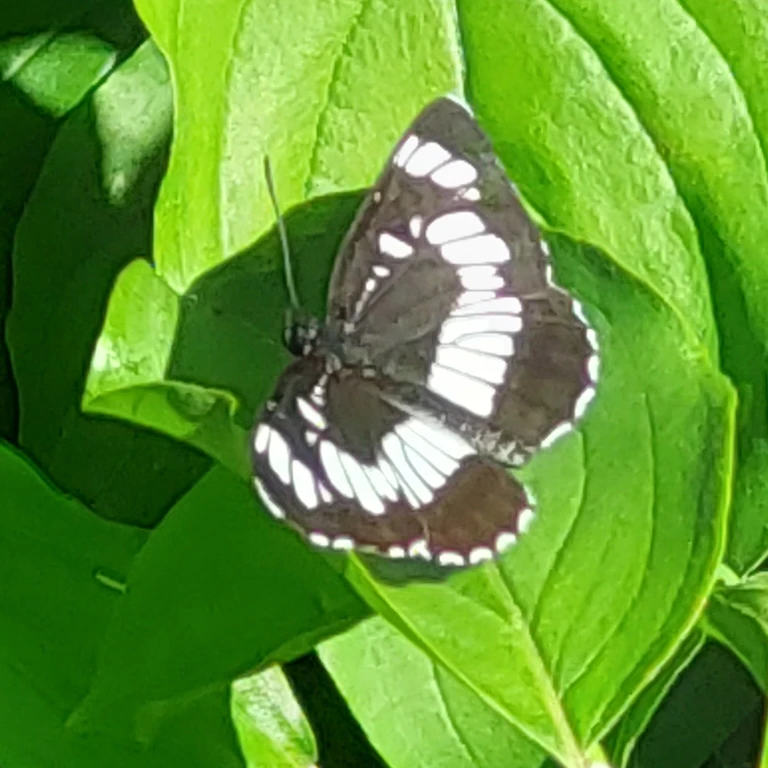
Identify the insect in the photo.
Neptis rivularis
